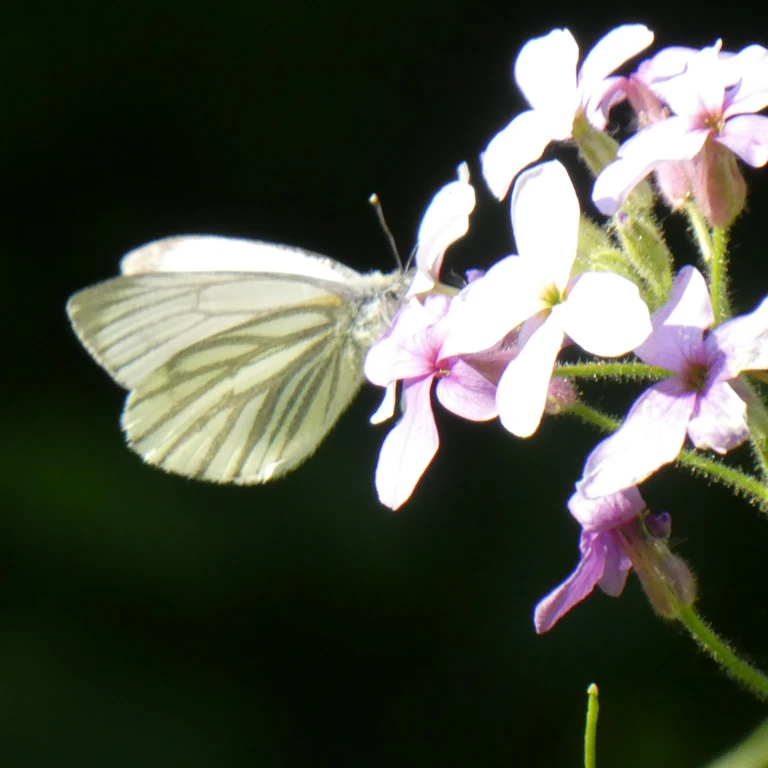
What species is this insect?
Pieris napi
